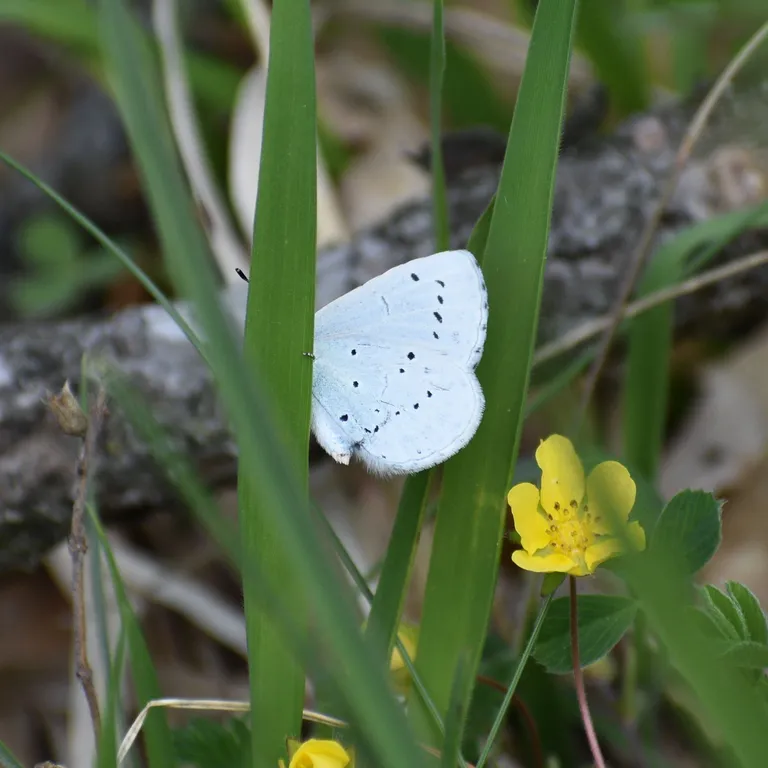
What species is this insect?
Celastrina argiolus
